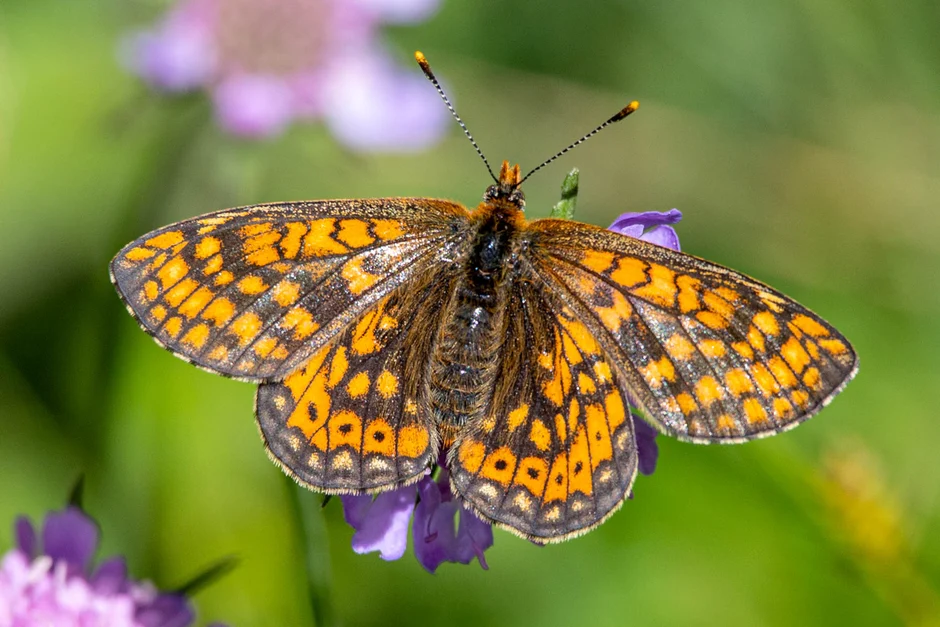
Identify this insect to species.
Euphydryas aurinia
